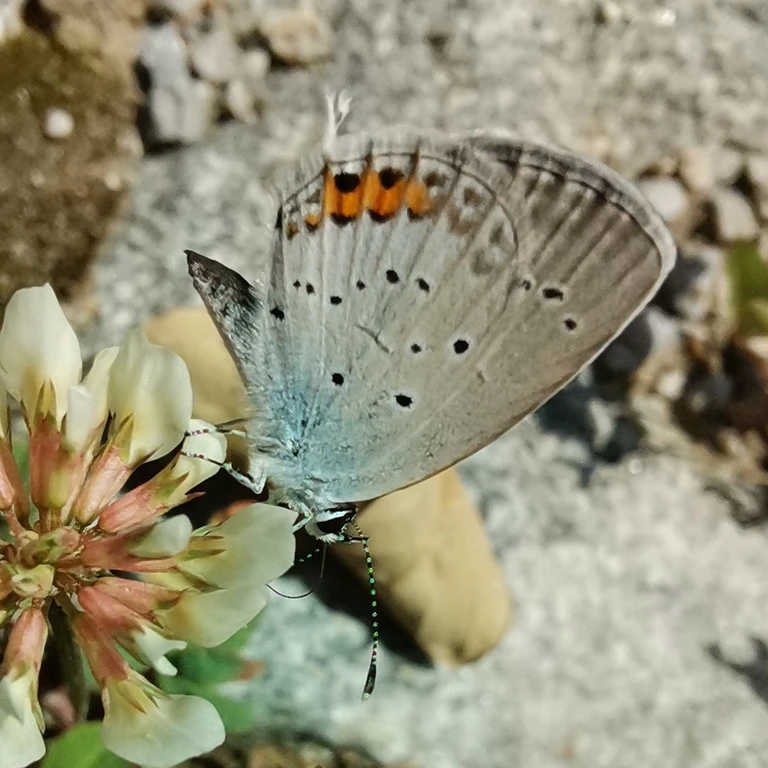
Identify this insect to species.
Cupido argiades (also Elkalyce argiades)
